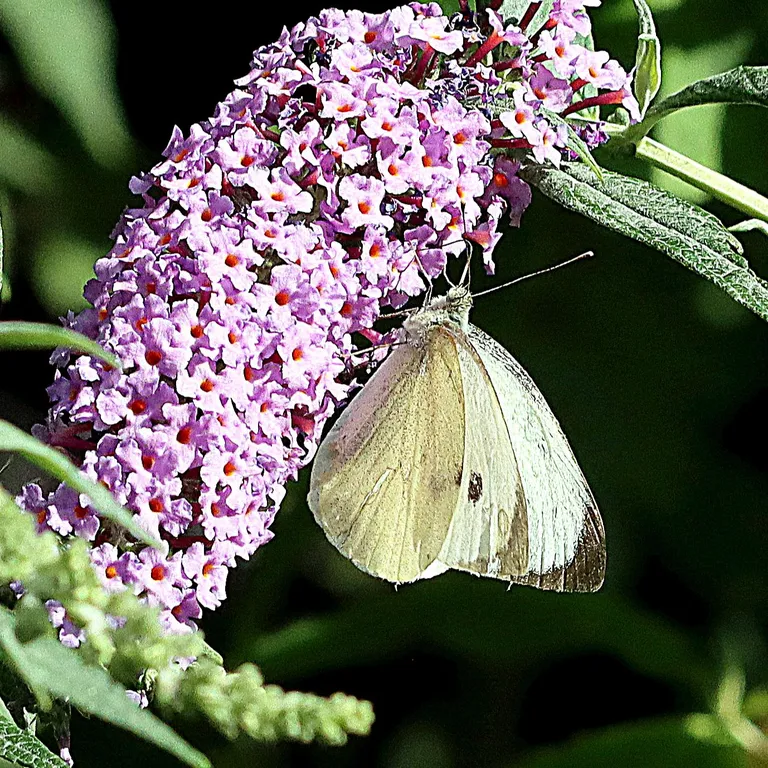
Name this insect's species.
Pieris brassicae
